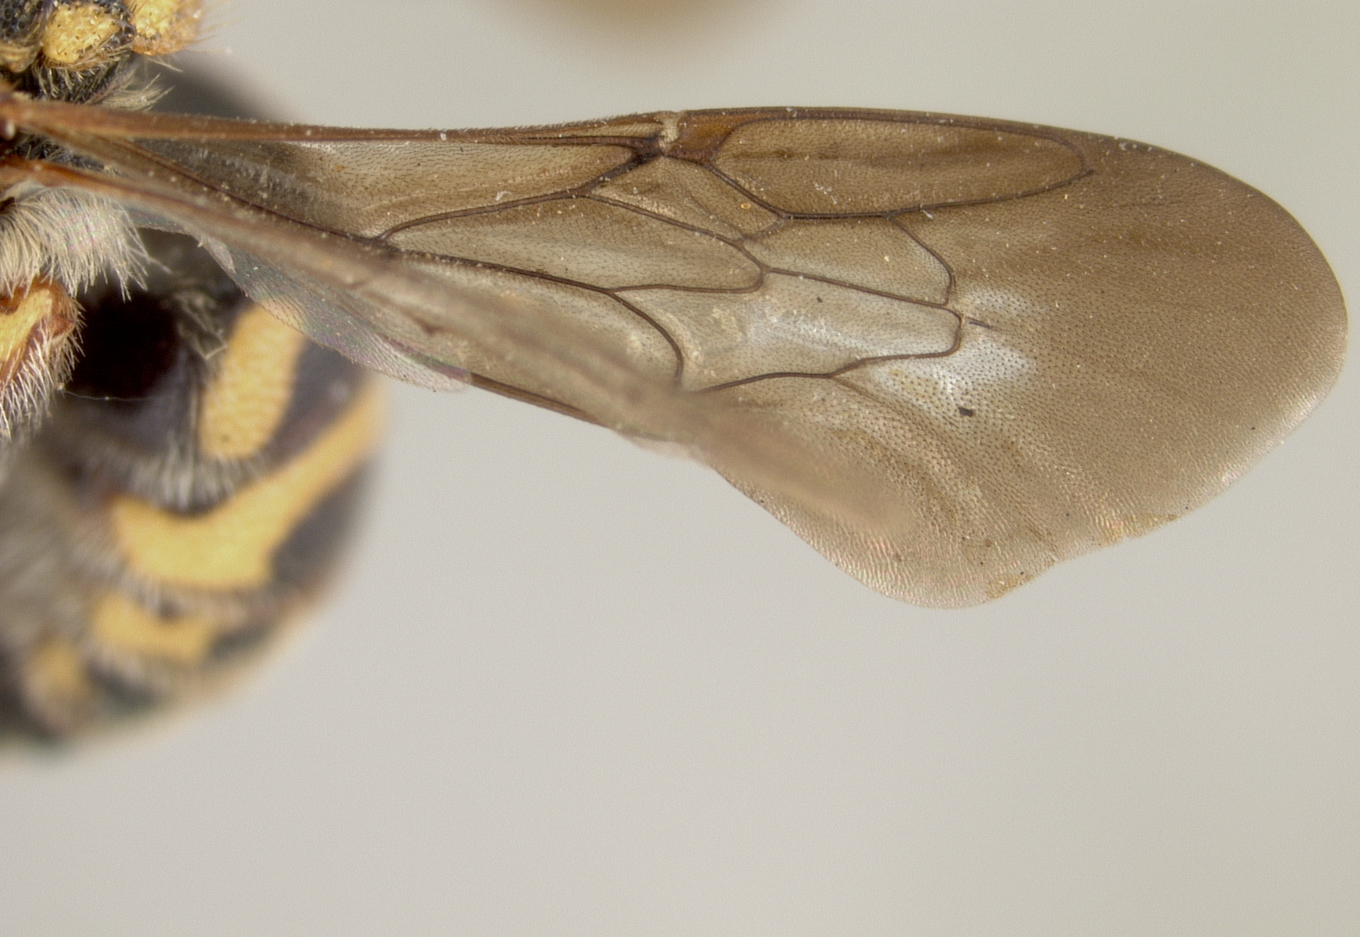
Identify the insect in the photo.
Anthidium gilense
